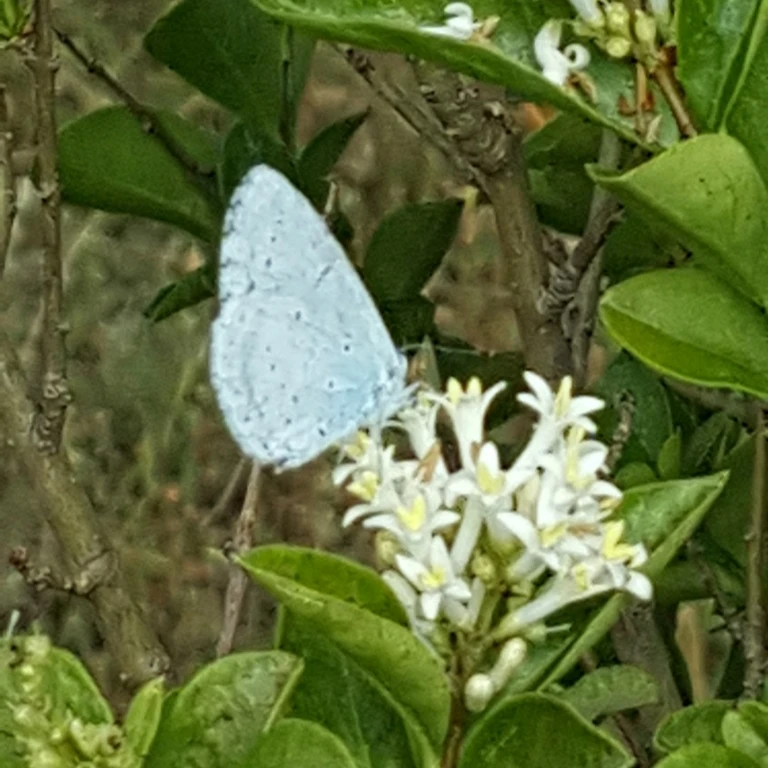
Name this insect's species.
Celastrina argiolus
